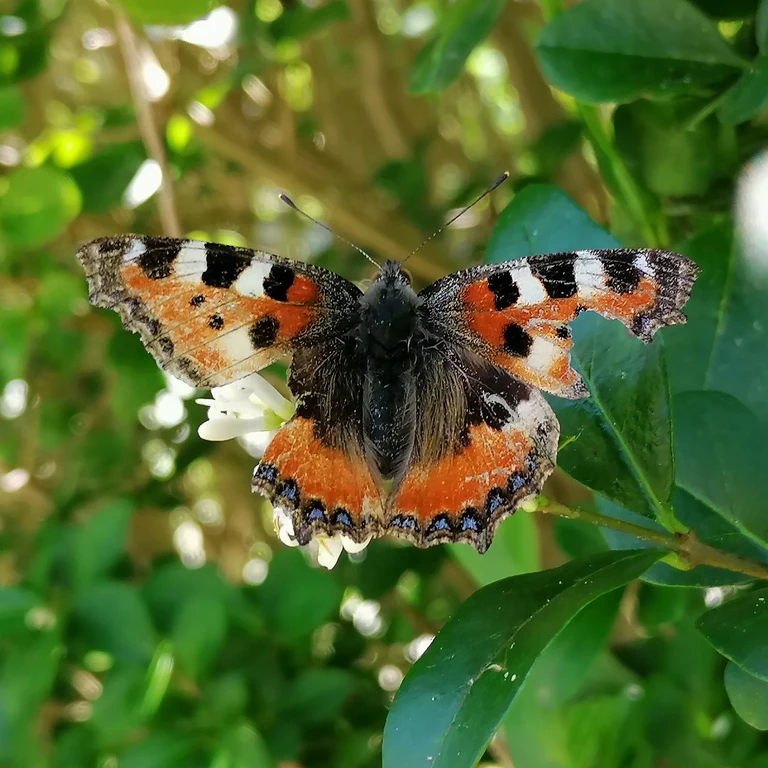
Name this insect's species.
Aglais urticae
